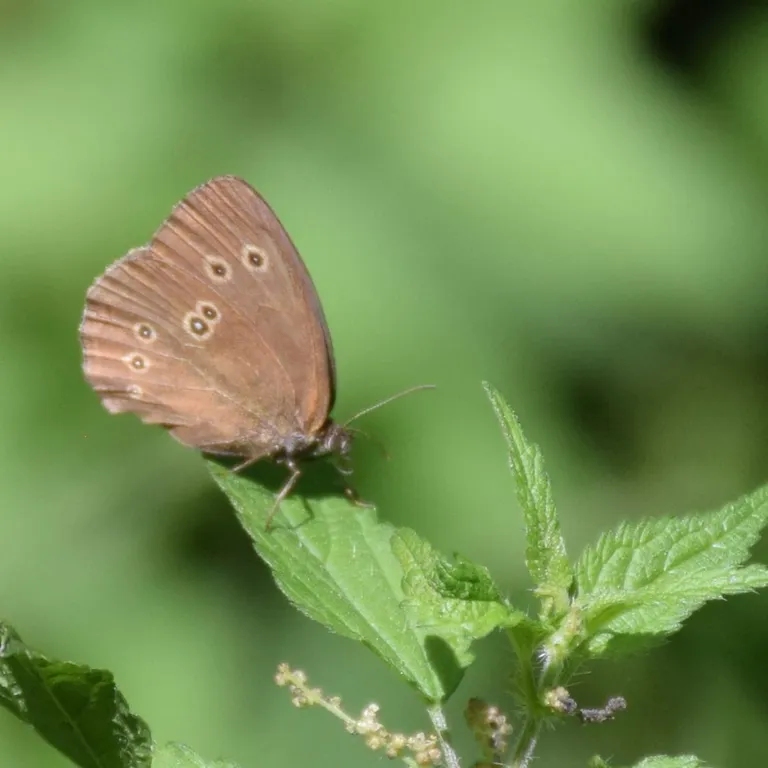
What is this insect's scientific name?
Aphantopus hyperantus
